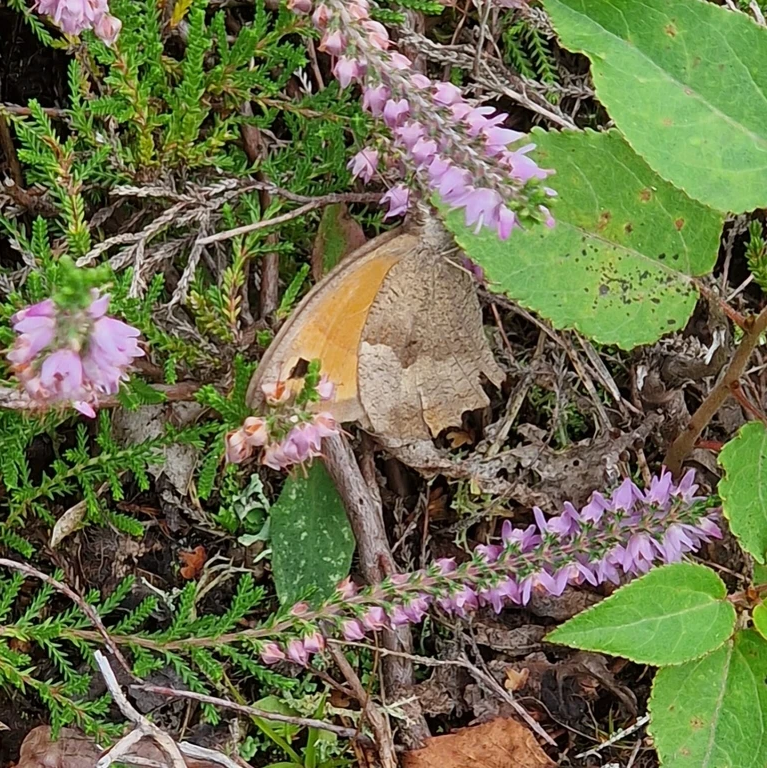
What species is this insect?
Maniola jurtina
